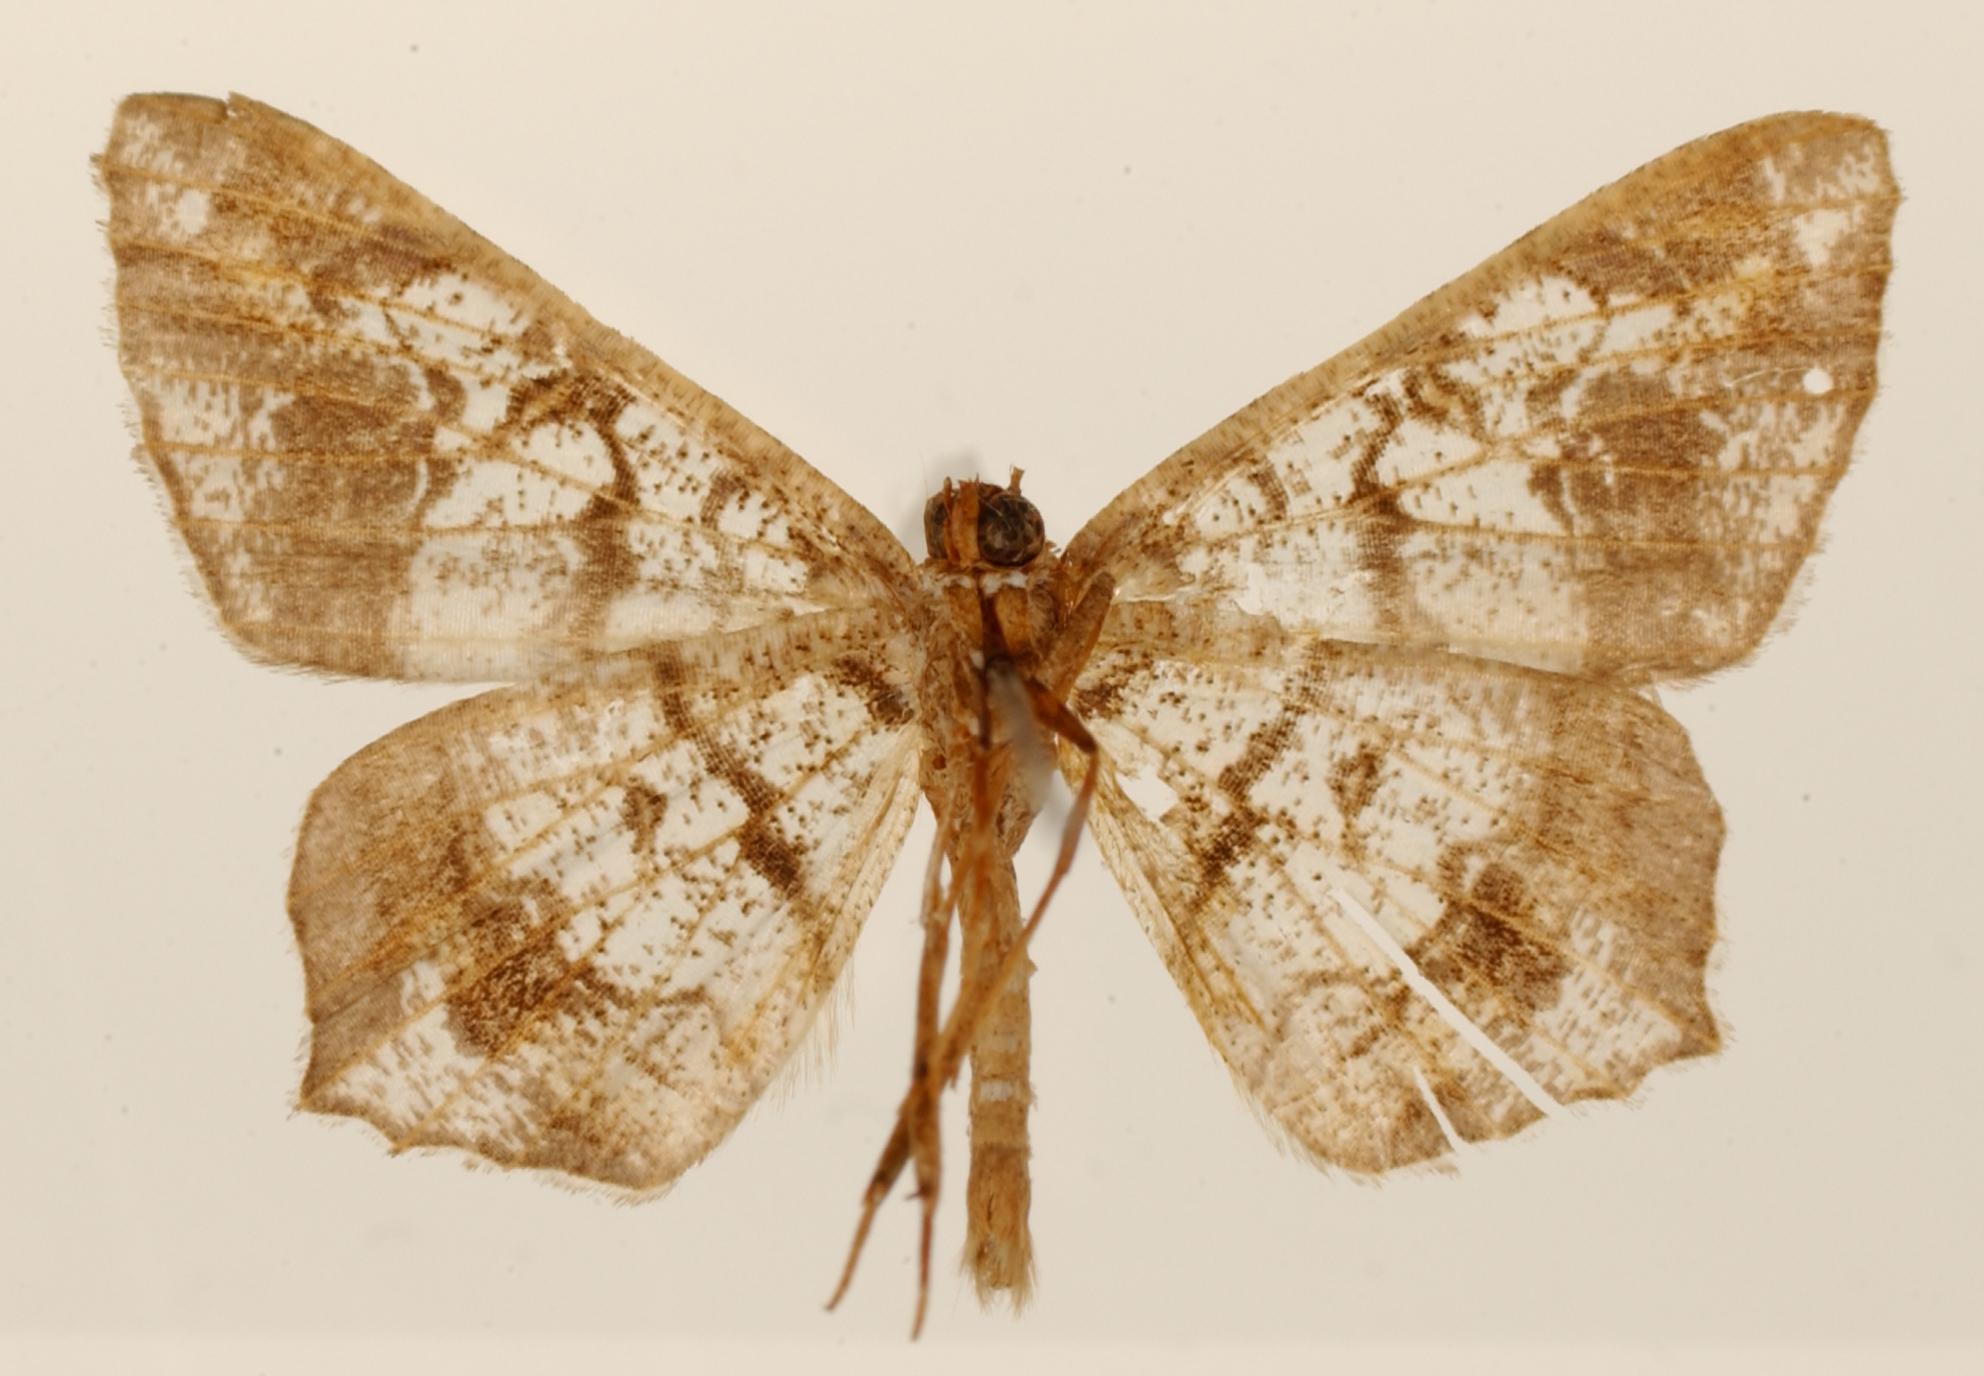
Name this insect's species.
Semiothisa phaneorphleps
